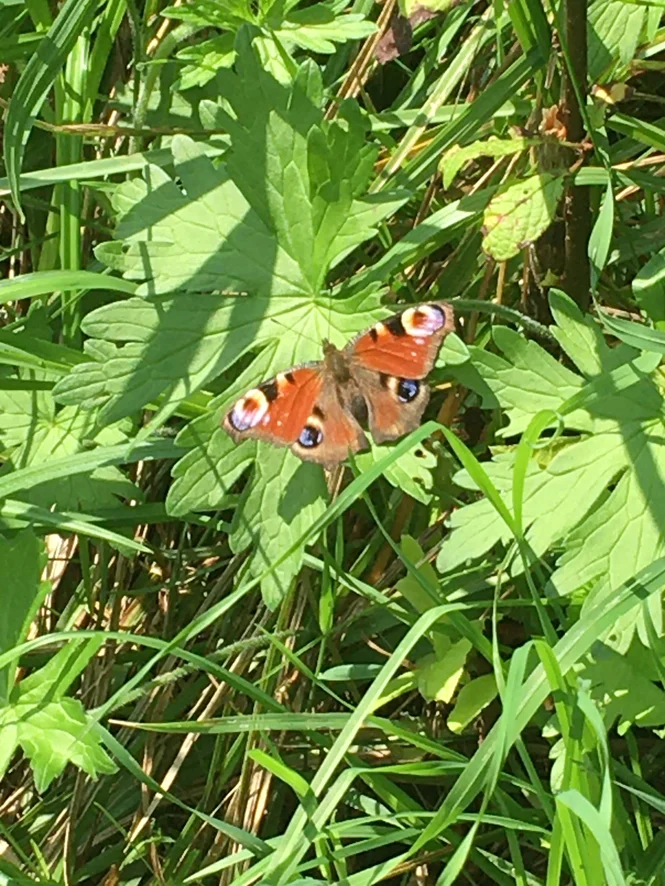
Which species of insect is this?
Aglais io
